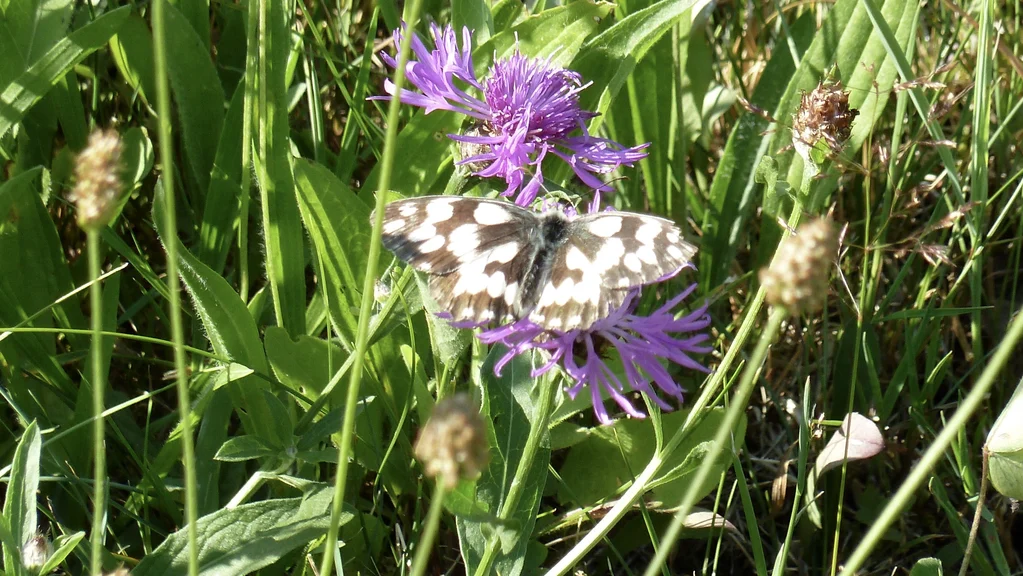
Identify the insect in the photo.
Melanargia galathea
